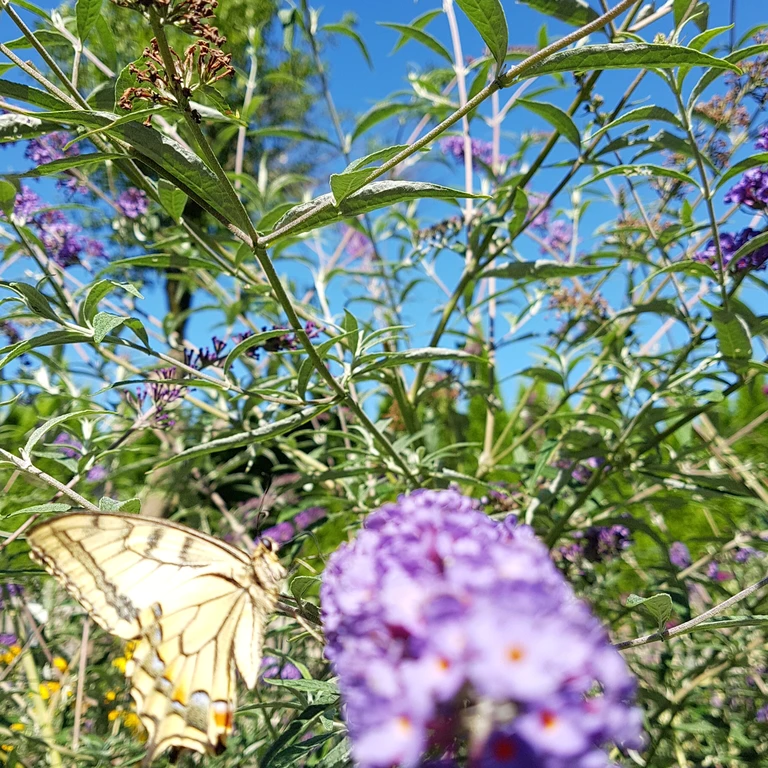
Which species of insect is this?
Papilio machaon
